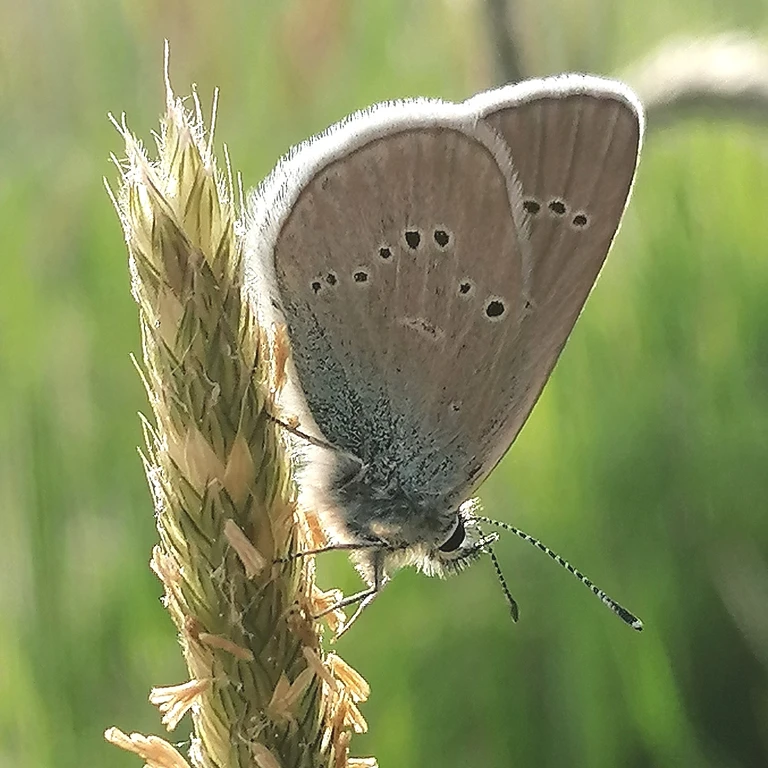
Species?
Cyaniris semiargus
